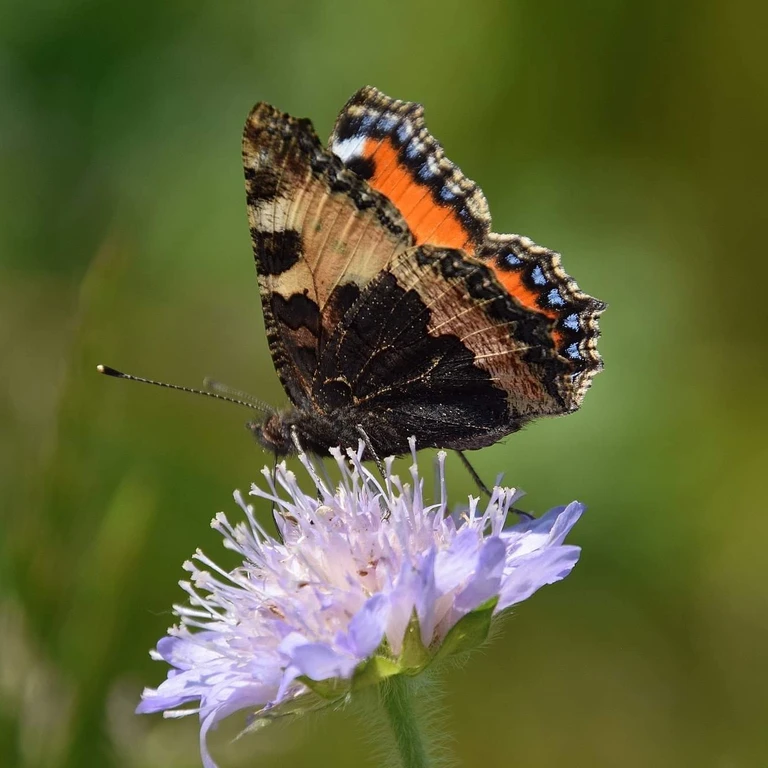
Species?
Aglais urticae
